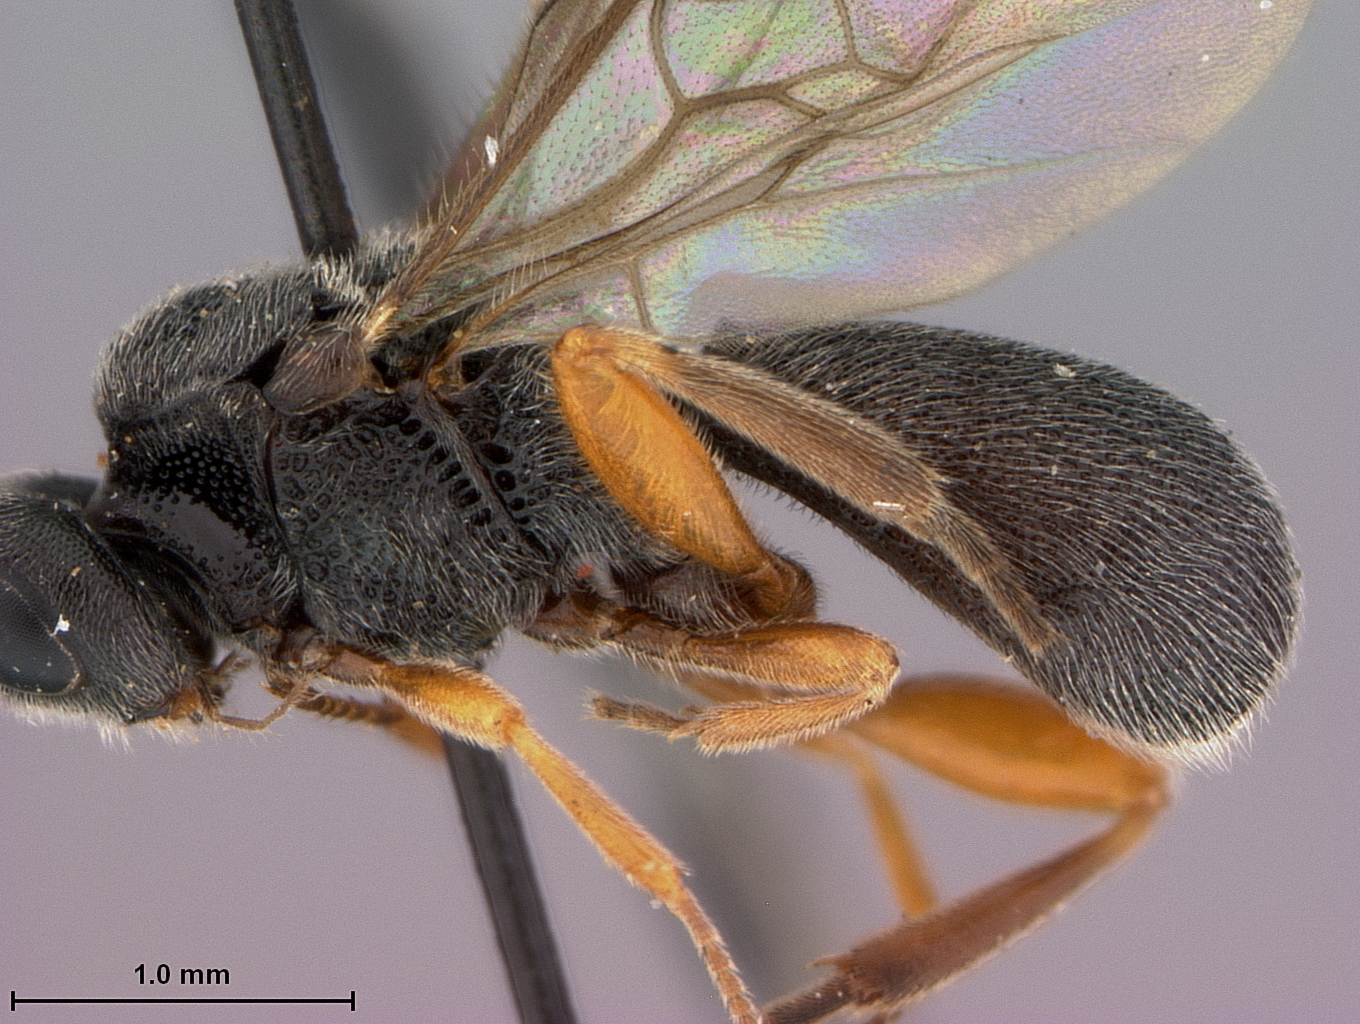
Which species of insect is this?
Urosigalphus punctifrons
